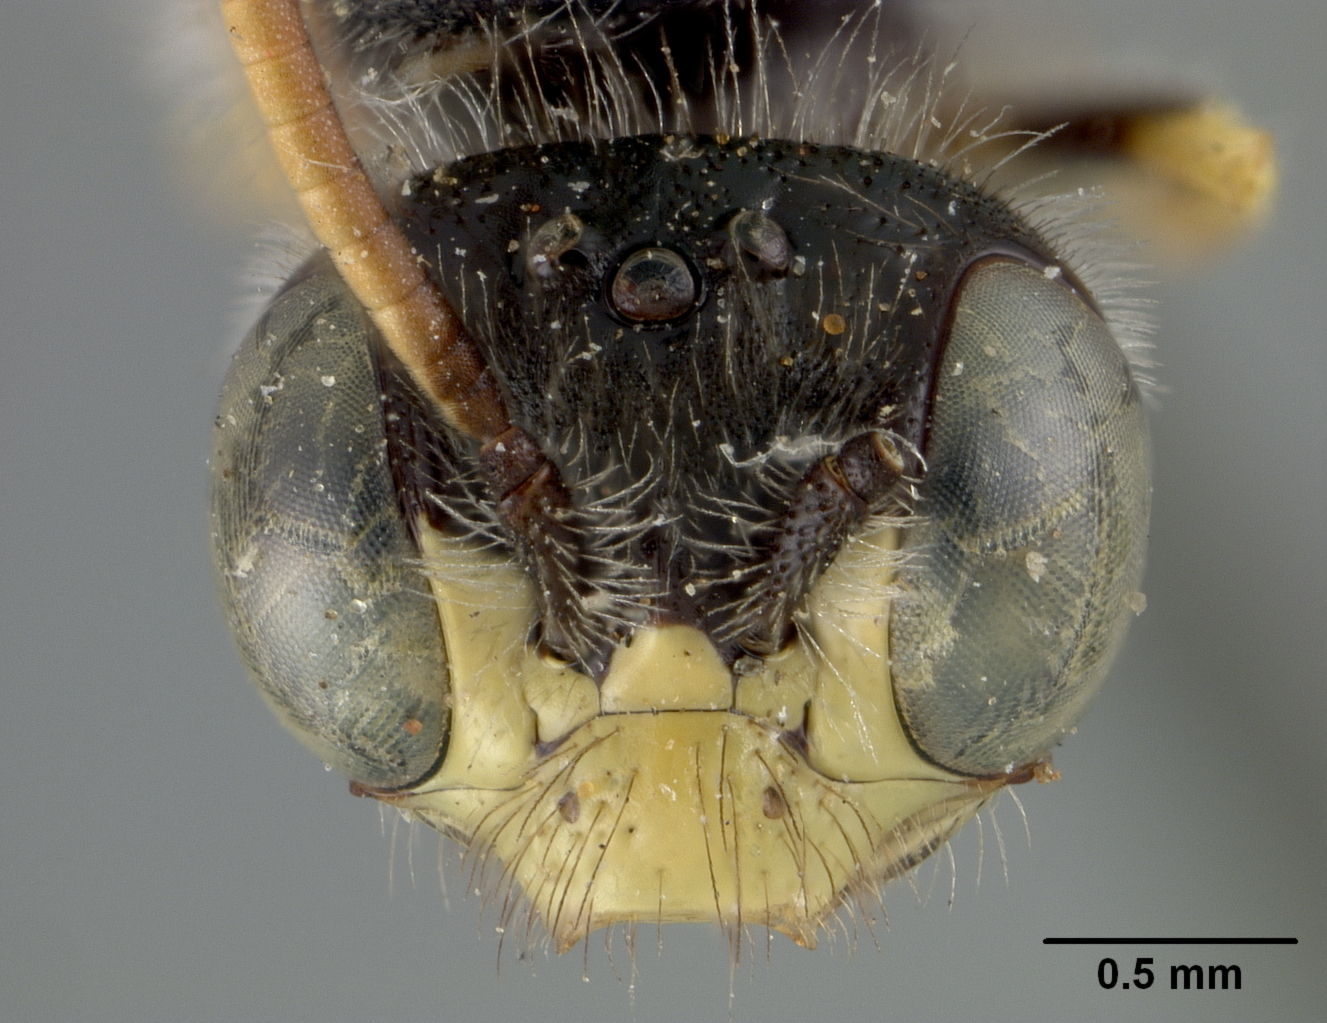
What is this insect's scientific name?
Calliopsis andreniformis
